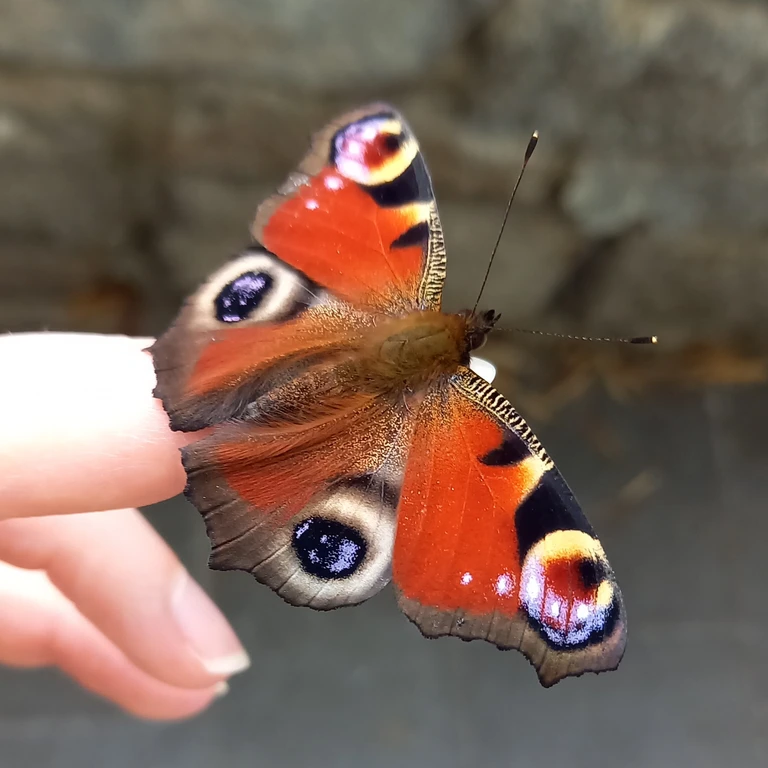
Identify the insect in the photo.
Aglais io
